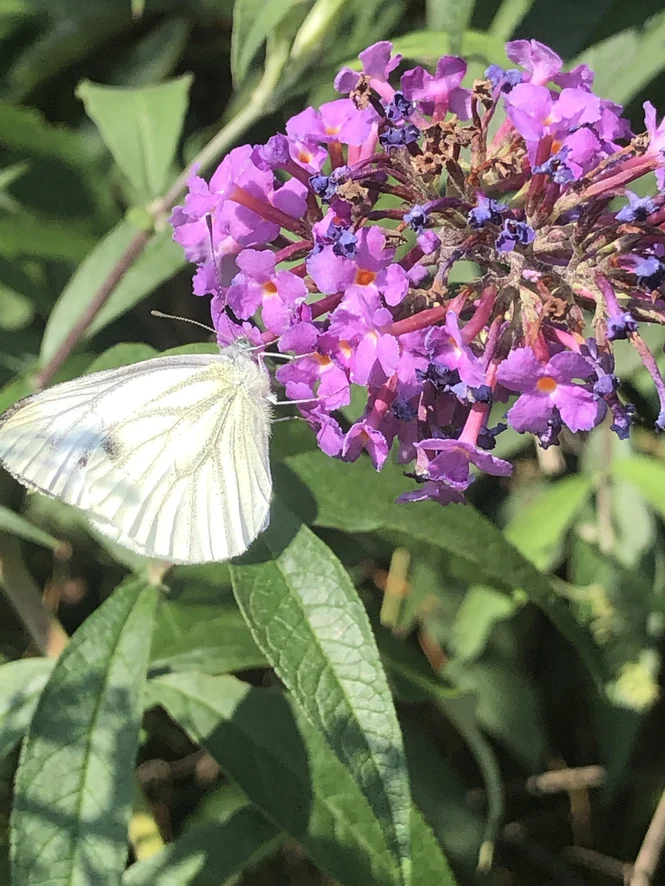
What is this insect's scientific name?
Pieris napi
